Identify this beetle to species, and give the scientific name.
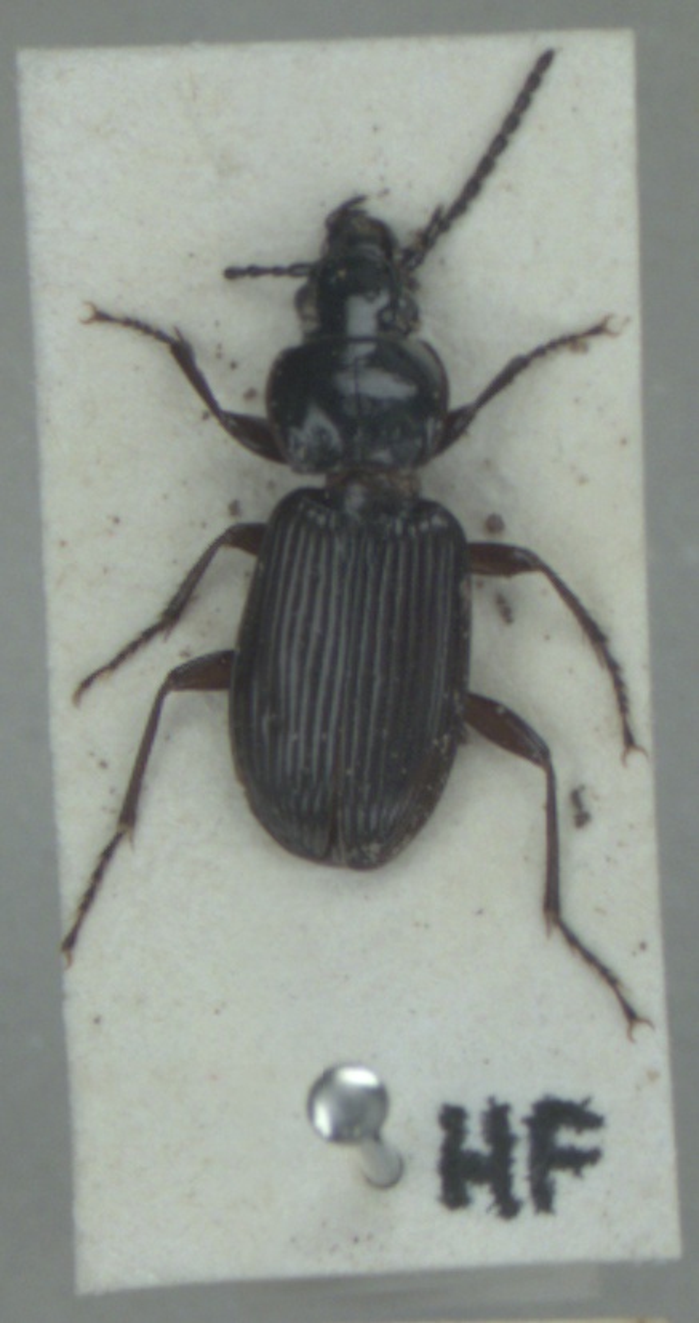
Pterostichus nigrita
